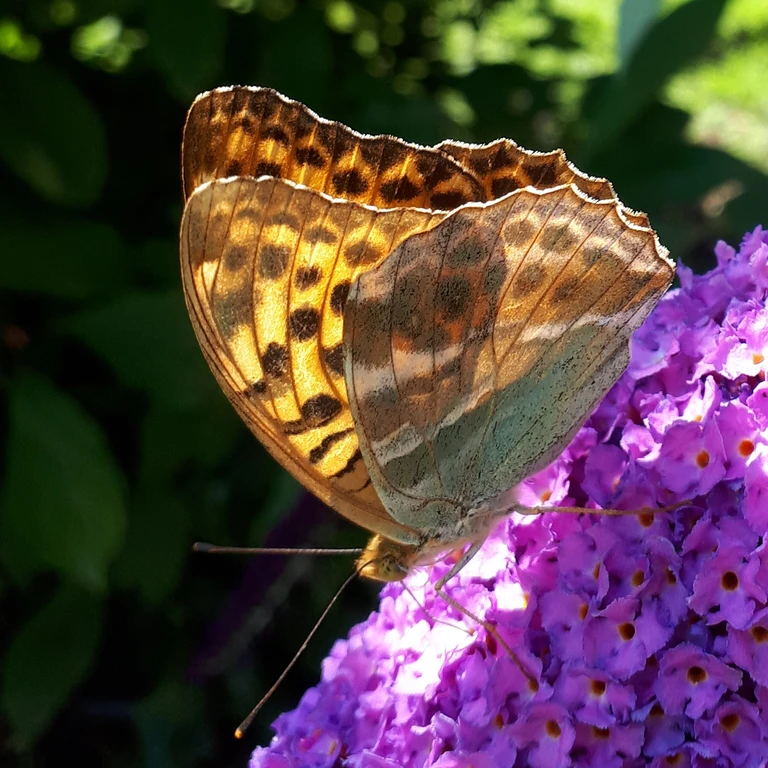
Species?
Argynnis paphia
